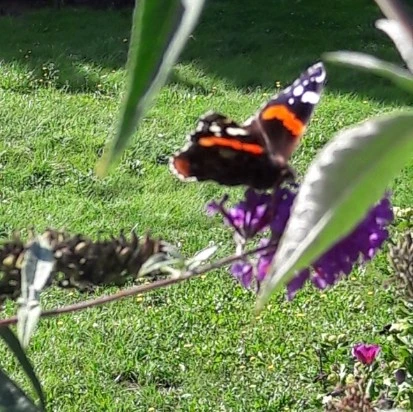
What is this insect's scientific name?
Vanessa atalanta
